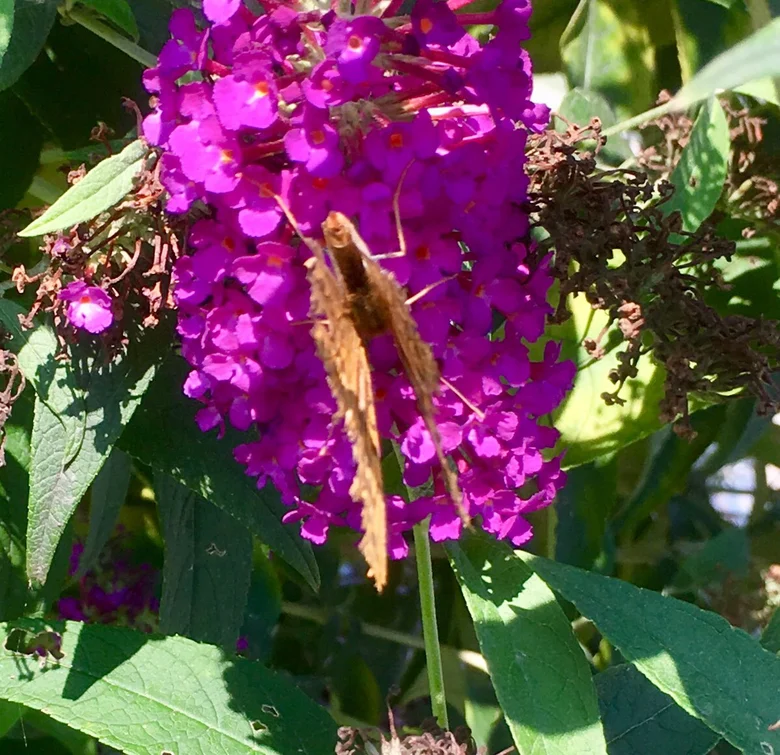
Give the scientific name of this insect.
Argynnis paphia
